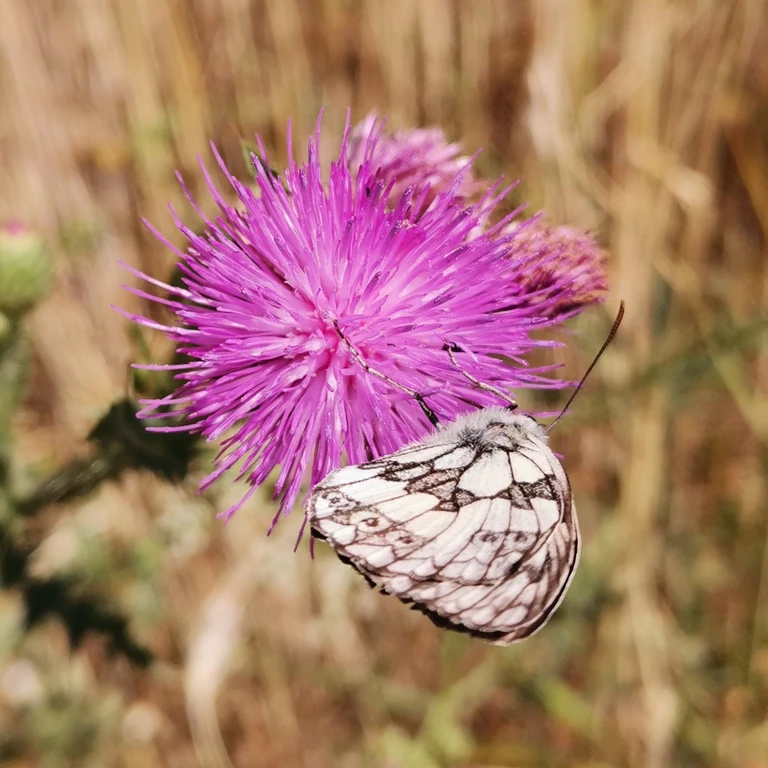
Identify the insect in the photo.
Melanargia galathea
